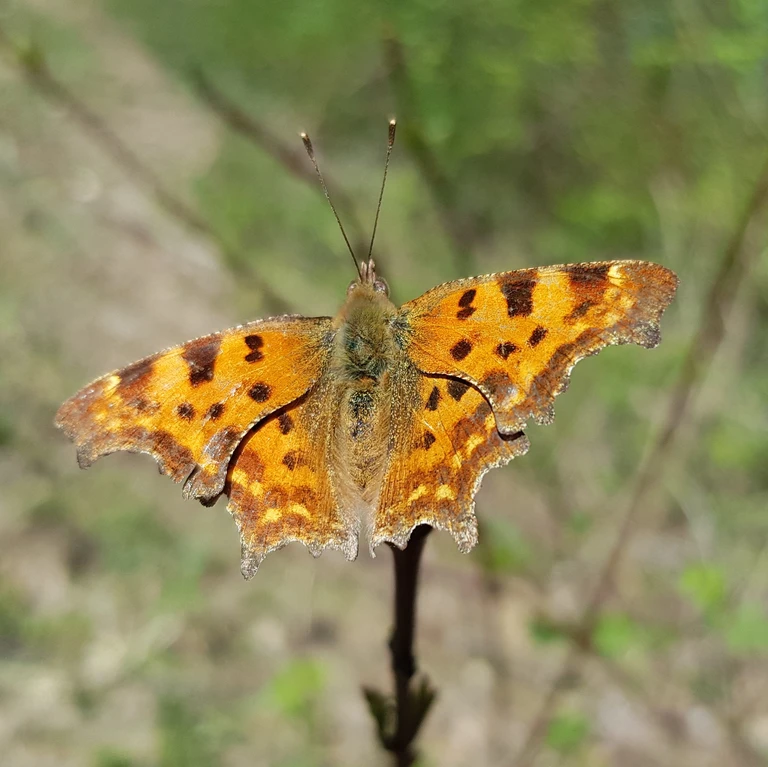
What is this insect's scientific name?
Polygonia c-album
